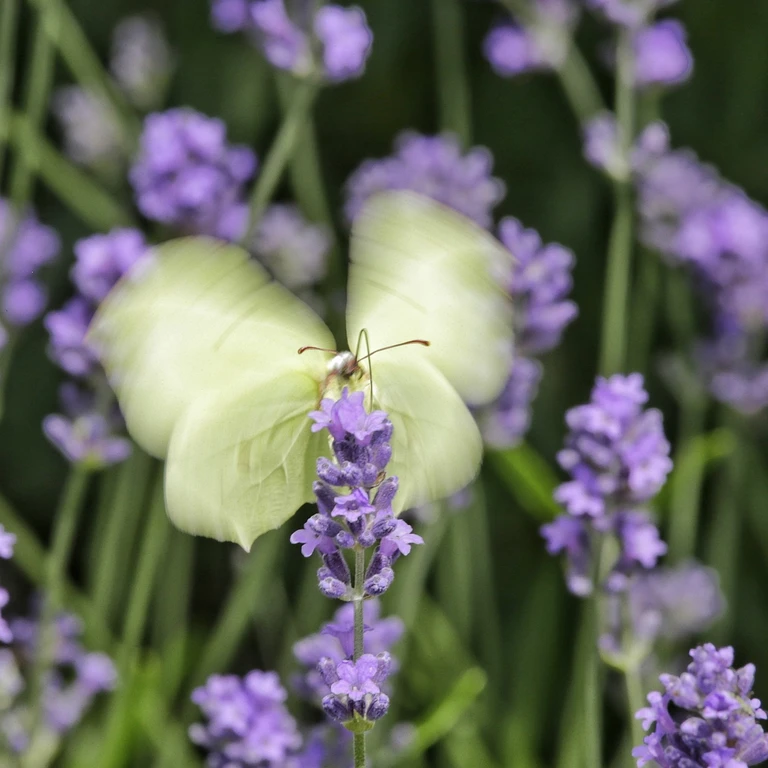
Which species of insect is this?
Gonepteryx rhamni
